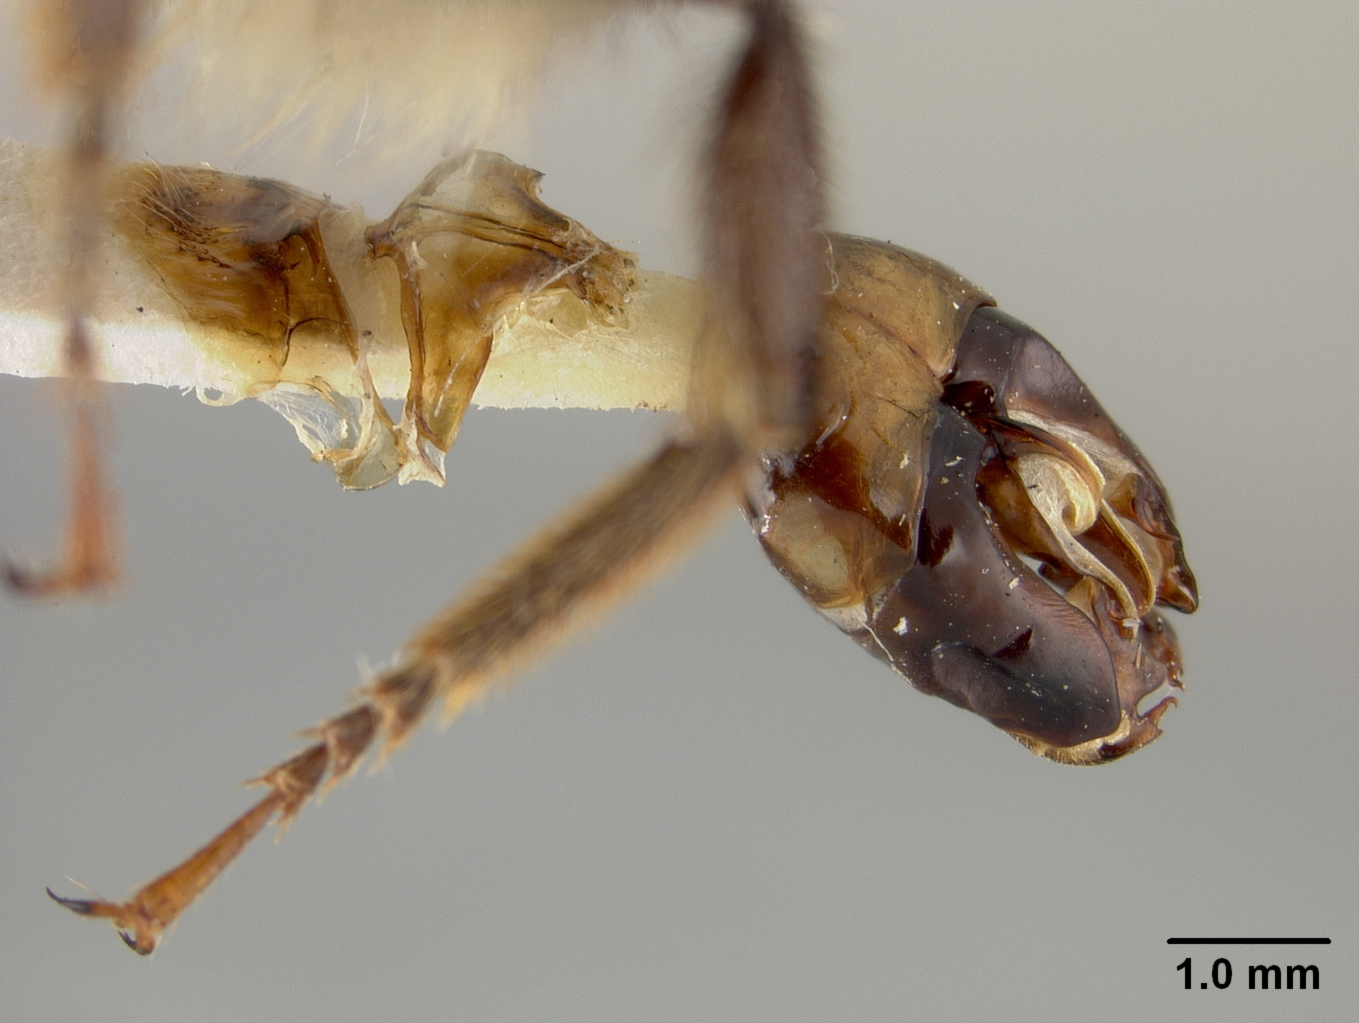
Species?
Bremus religiosus
